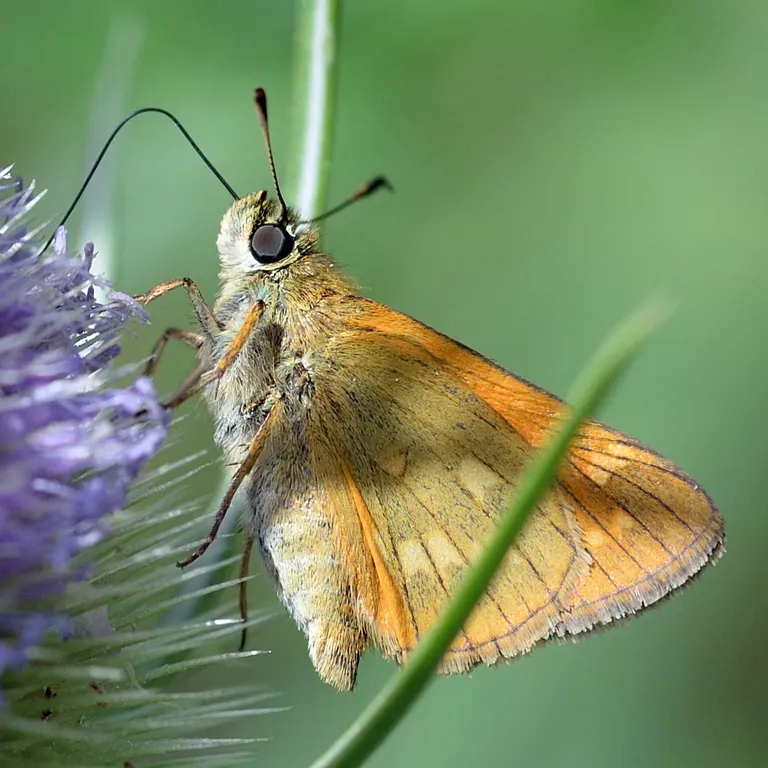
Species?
Ochlodes sylvanus (also Ochlodes venata)
